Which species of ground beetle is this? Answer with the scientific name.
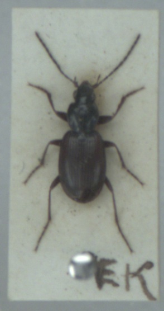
Agonum fuliginosum
